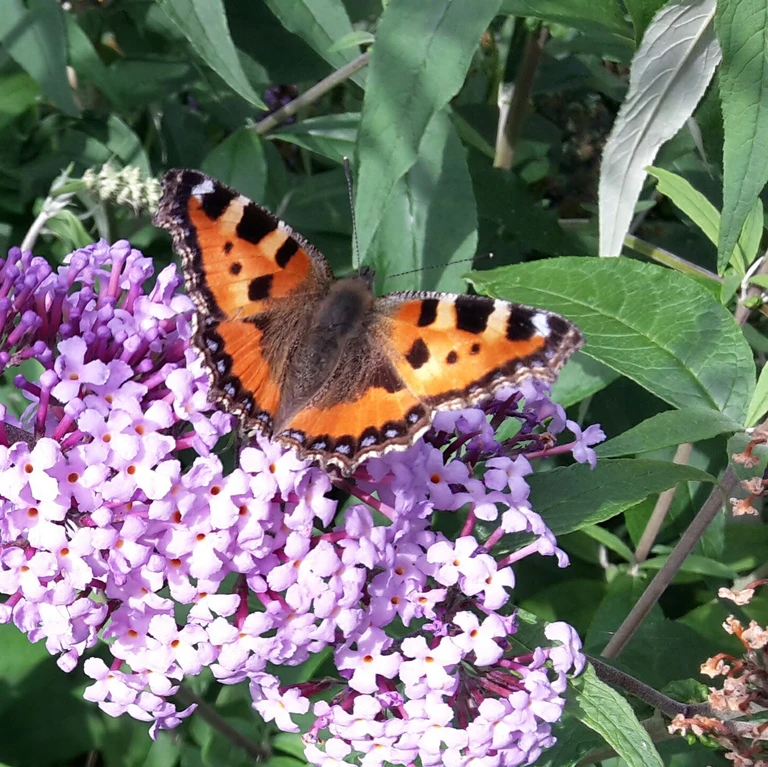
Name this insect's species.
Aglais urticae
